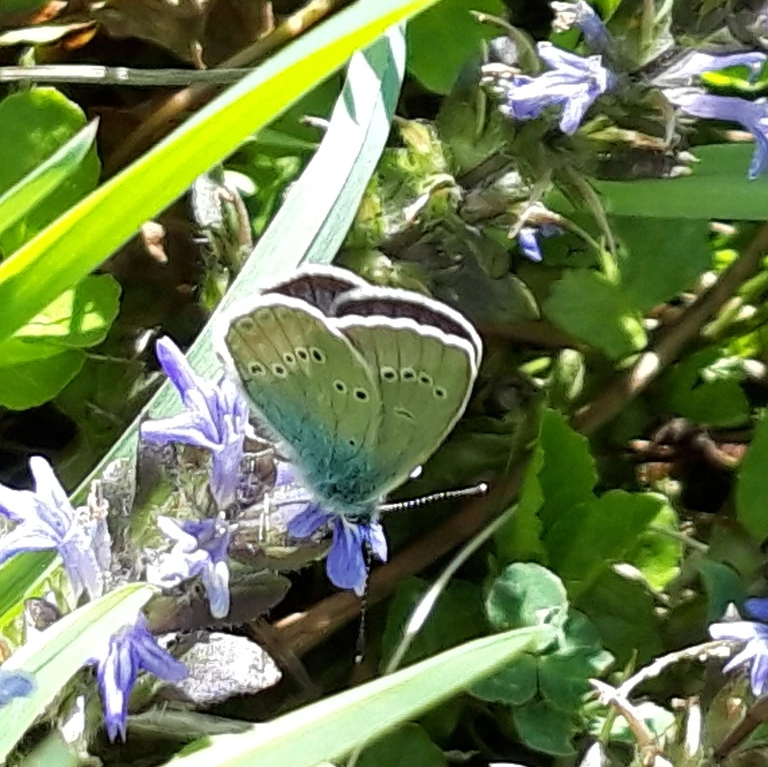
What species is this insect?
Cyaniris semiargus
